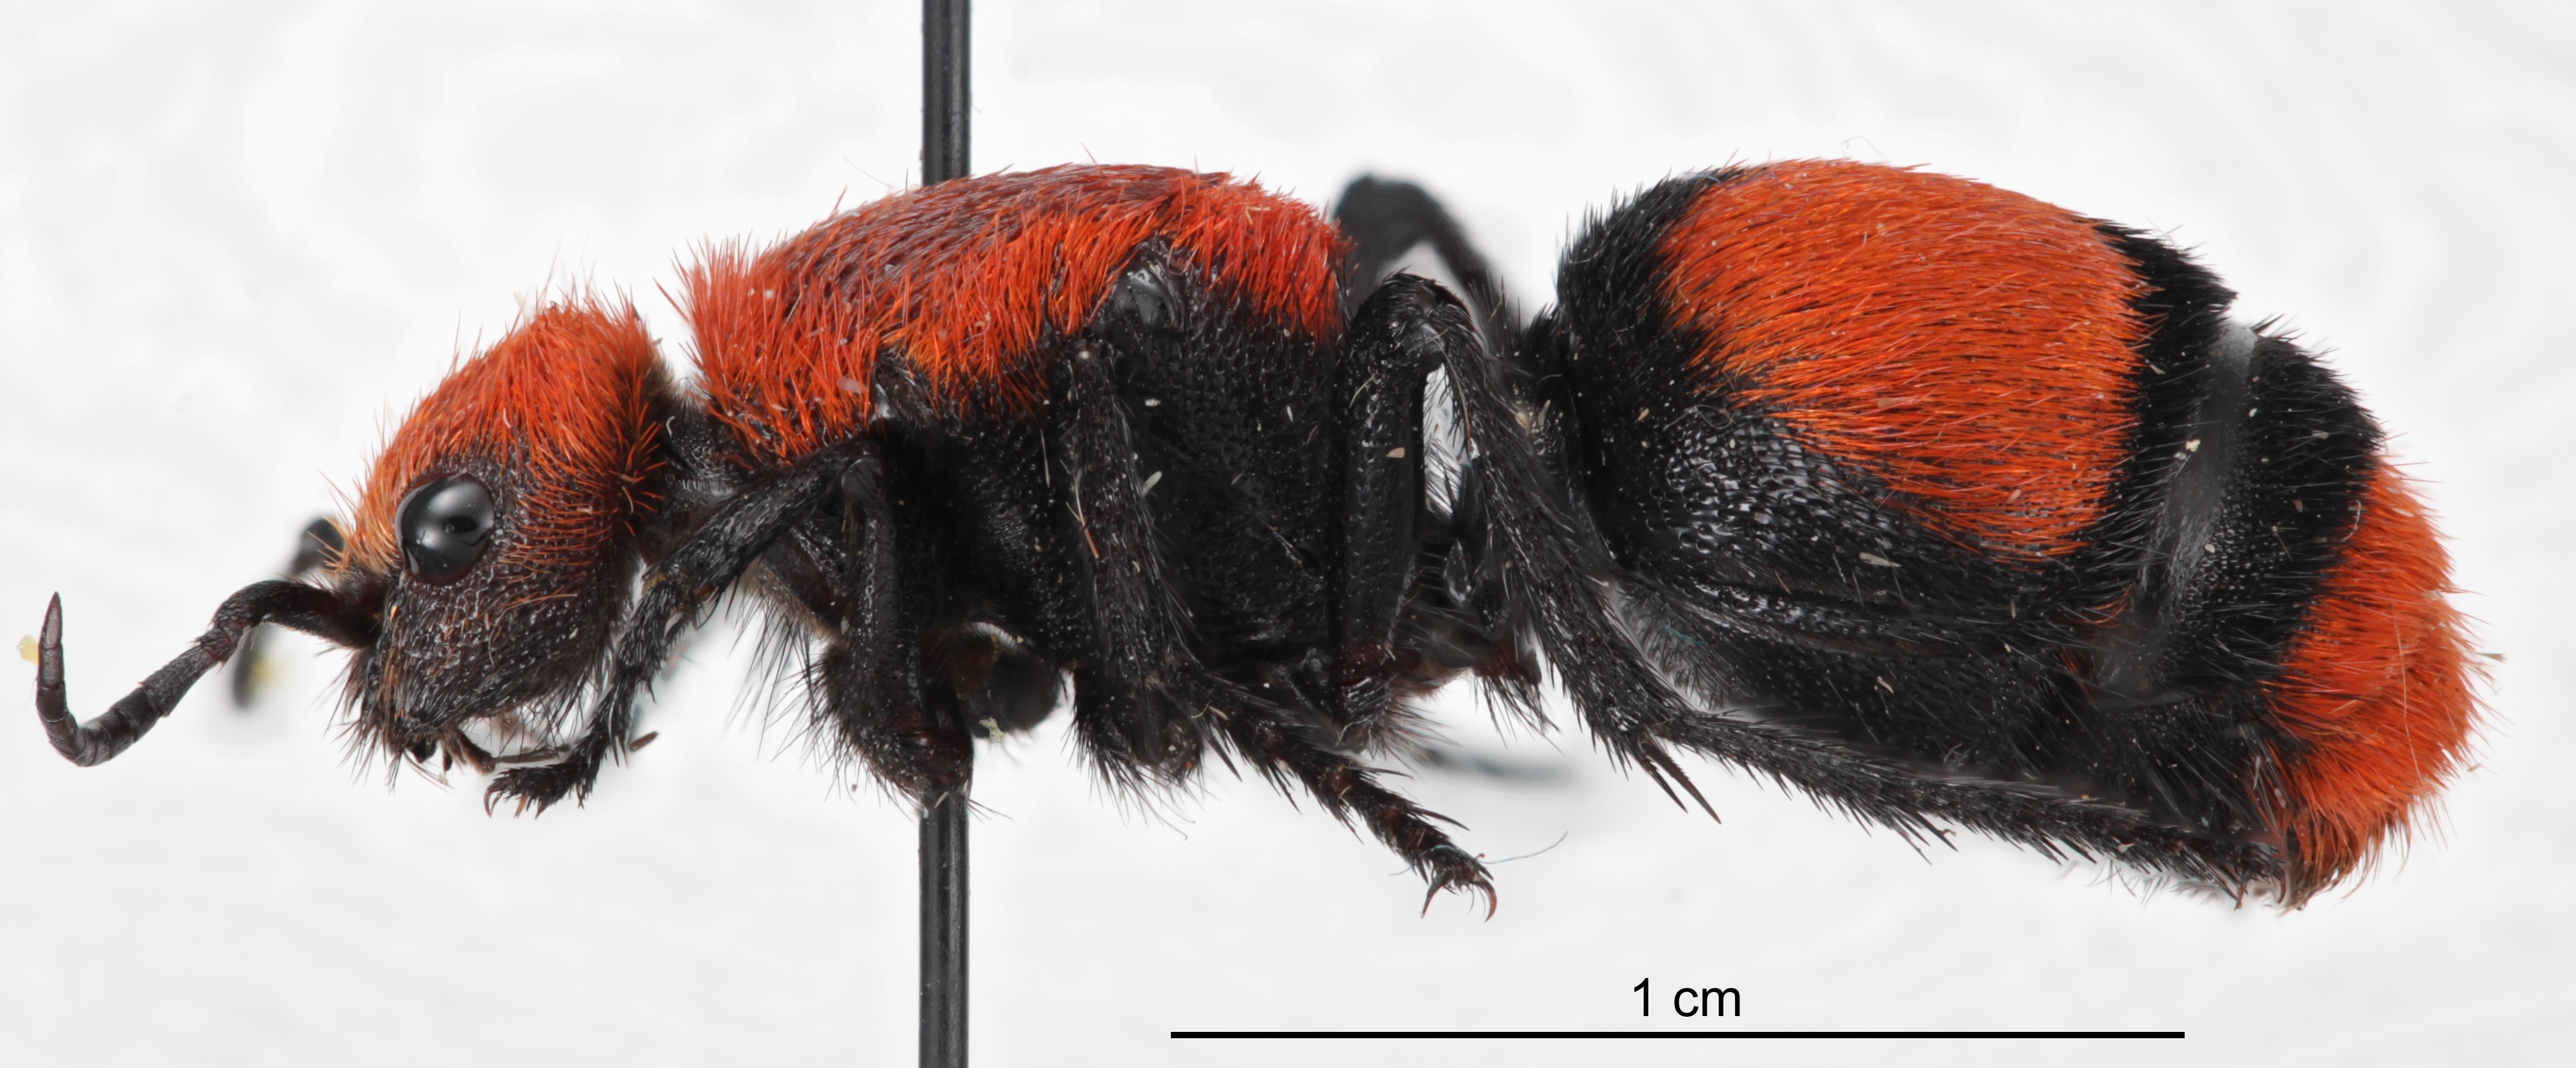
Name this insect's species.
Dasymutilla occidentalis
